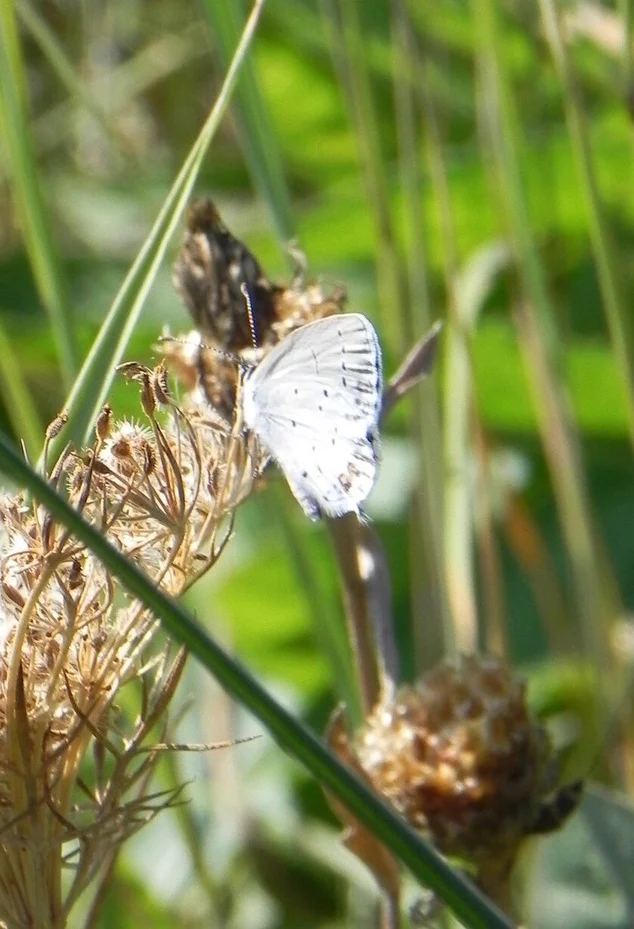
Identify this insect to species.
Cupido argiades (also Elkalyce argiades)
